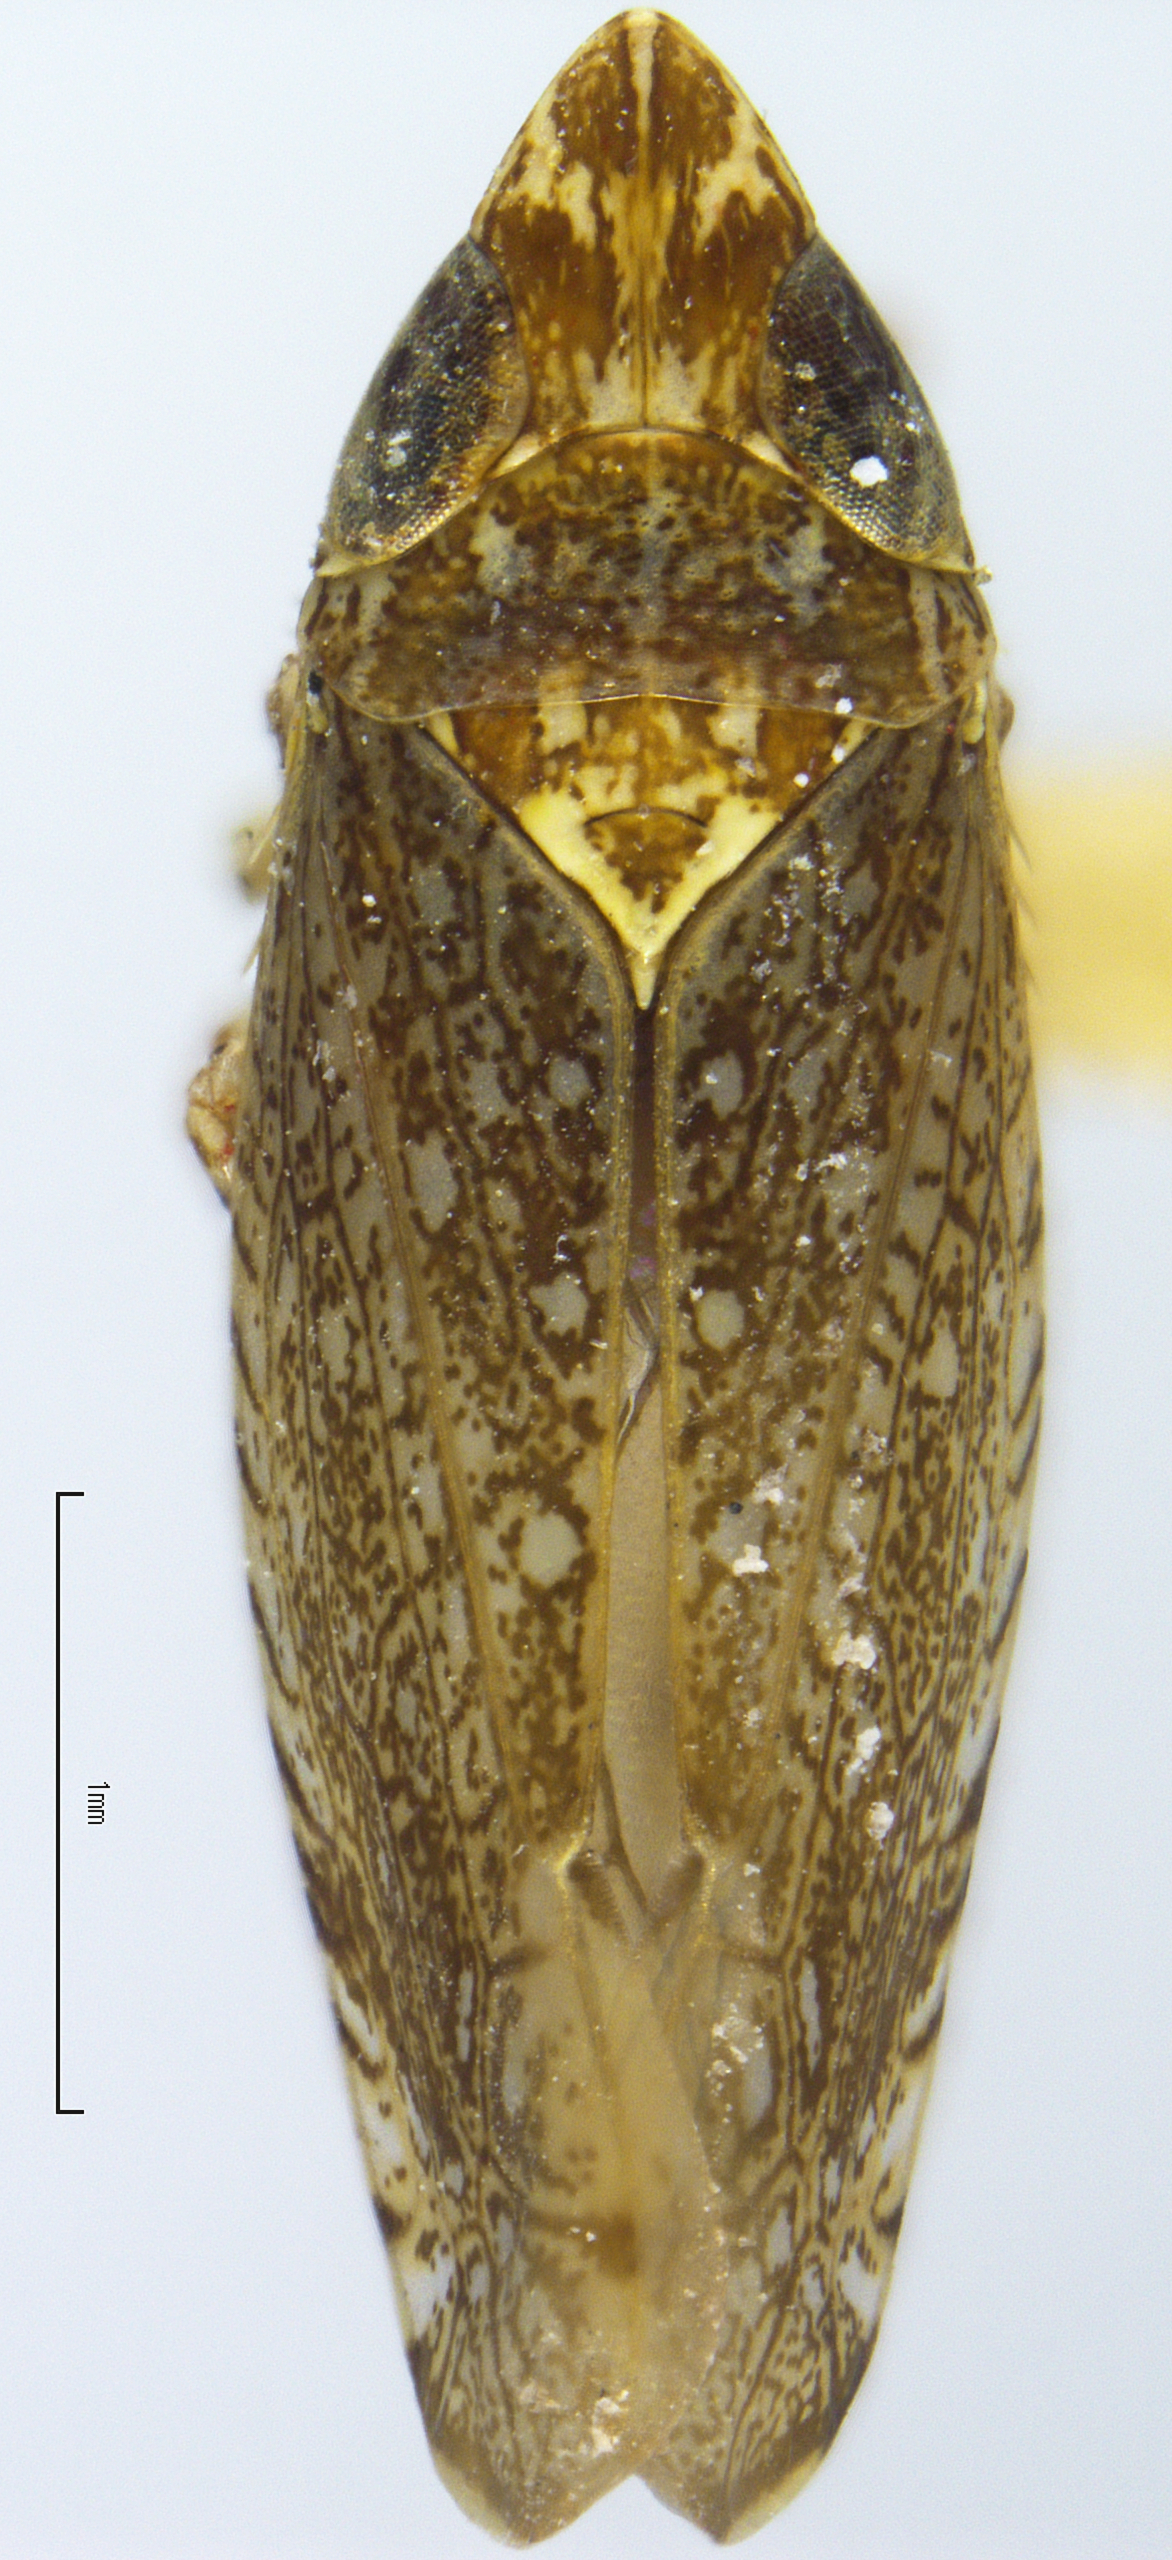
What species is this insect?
Scaphytopius brunneus
